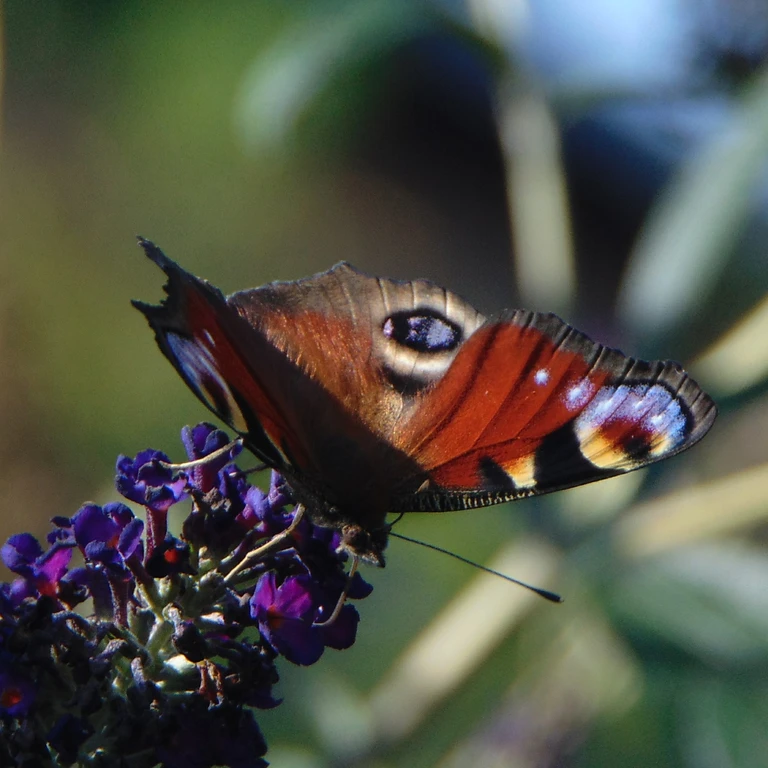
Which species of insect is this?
Aglais io
